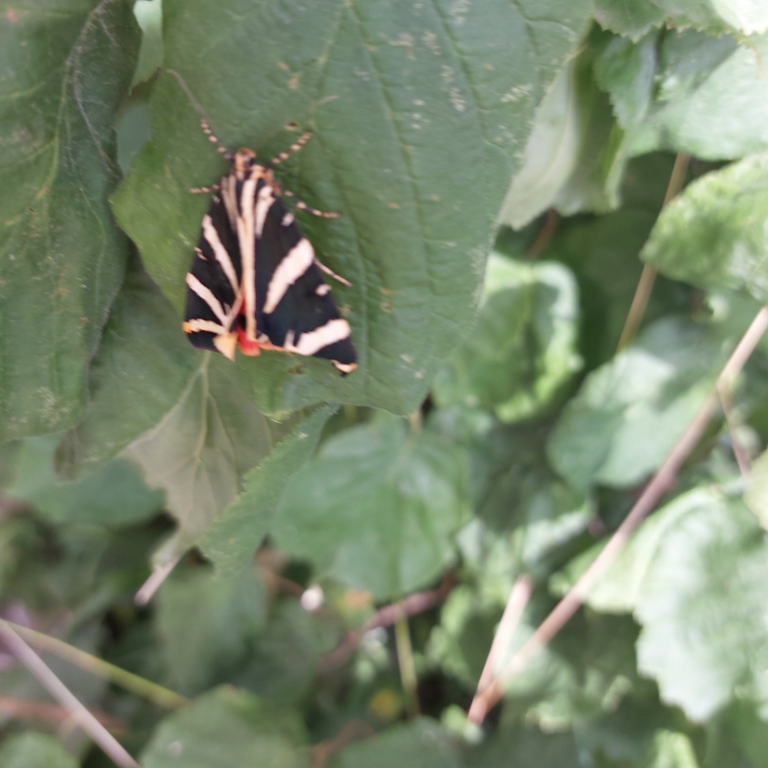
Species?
Euplagia quadripunctaria
